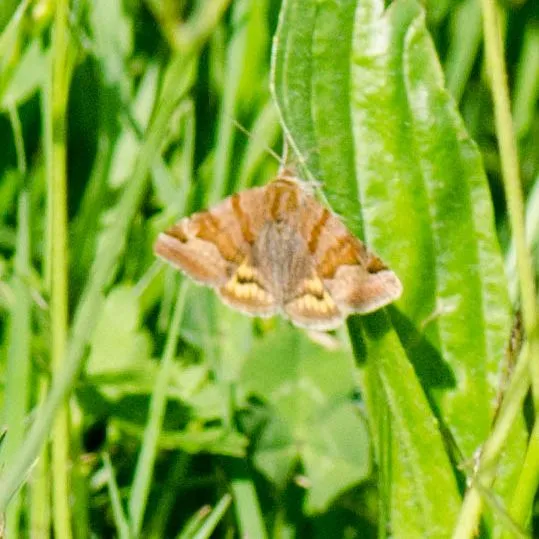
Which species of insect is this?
Euclidia glyphica
